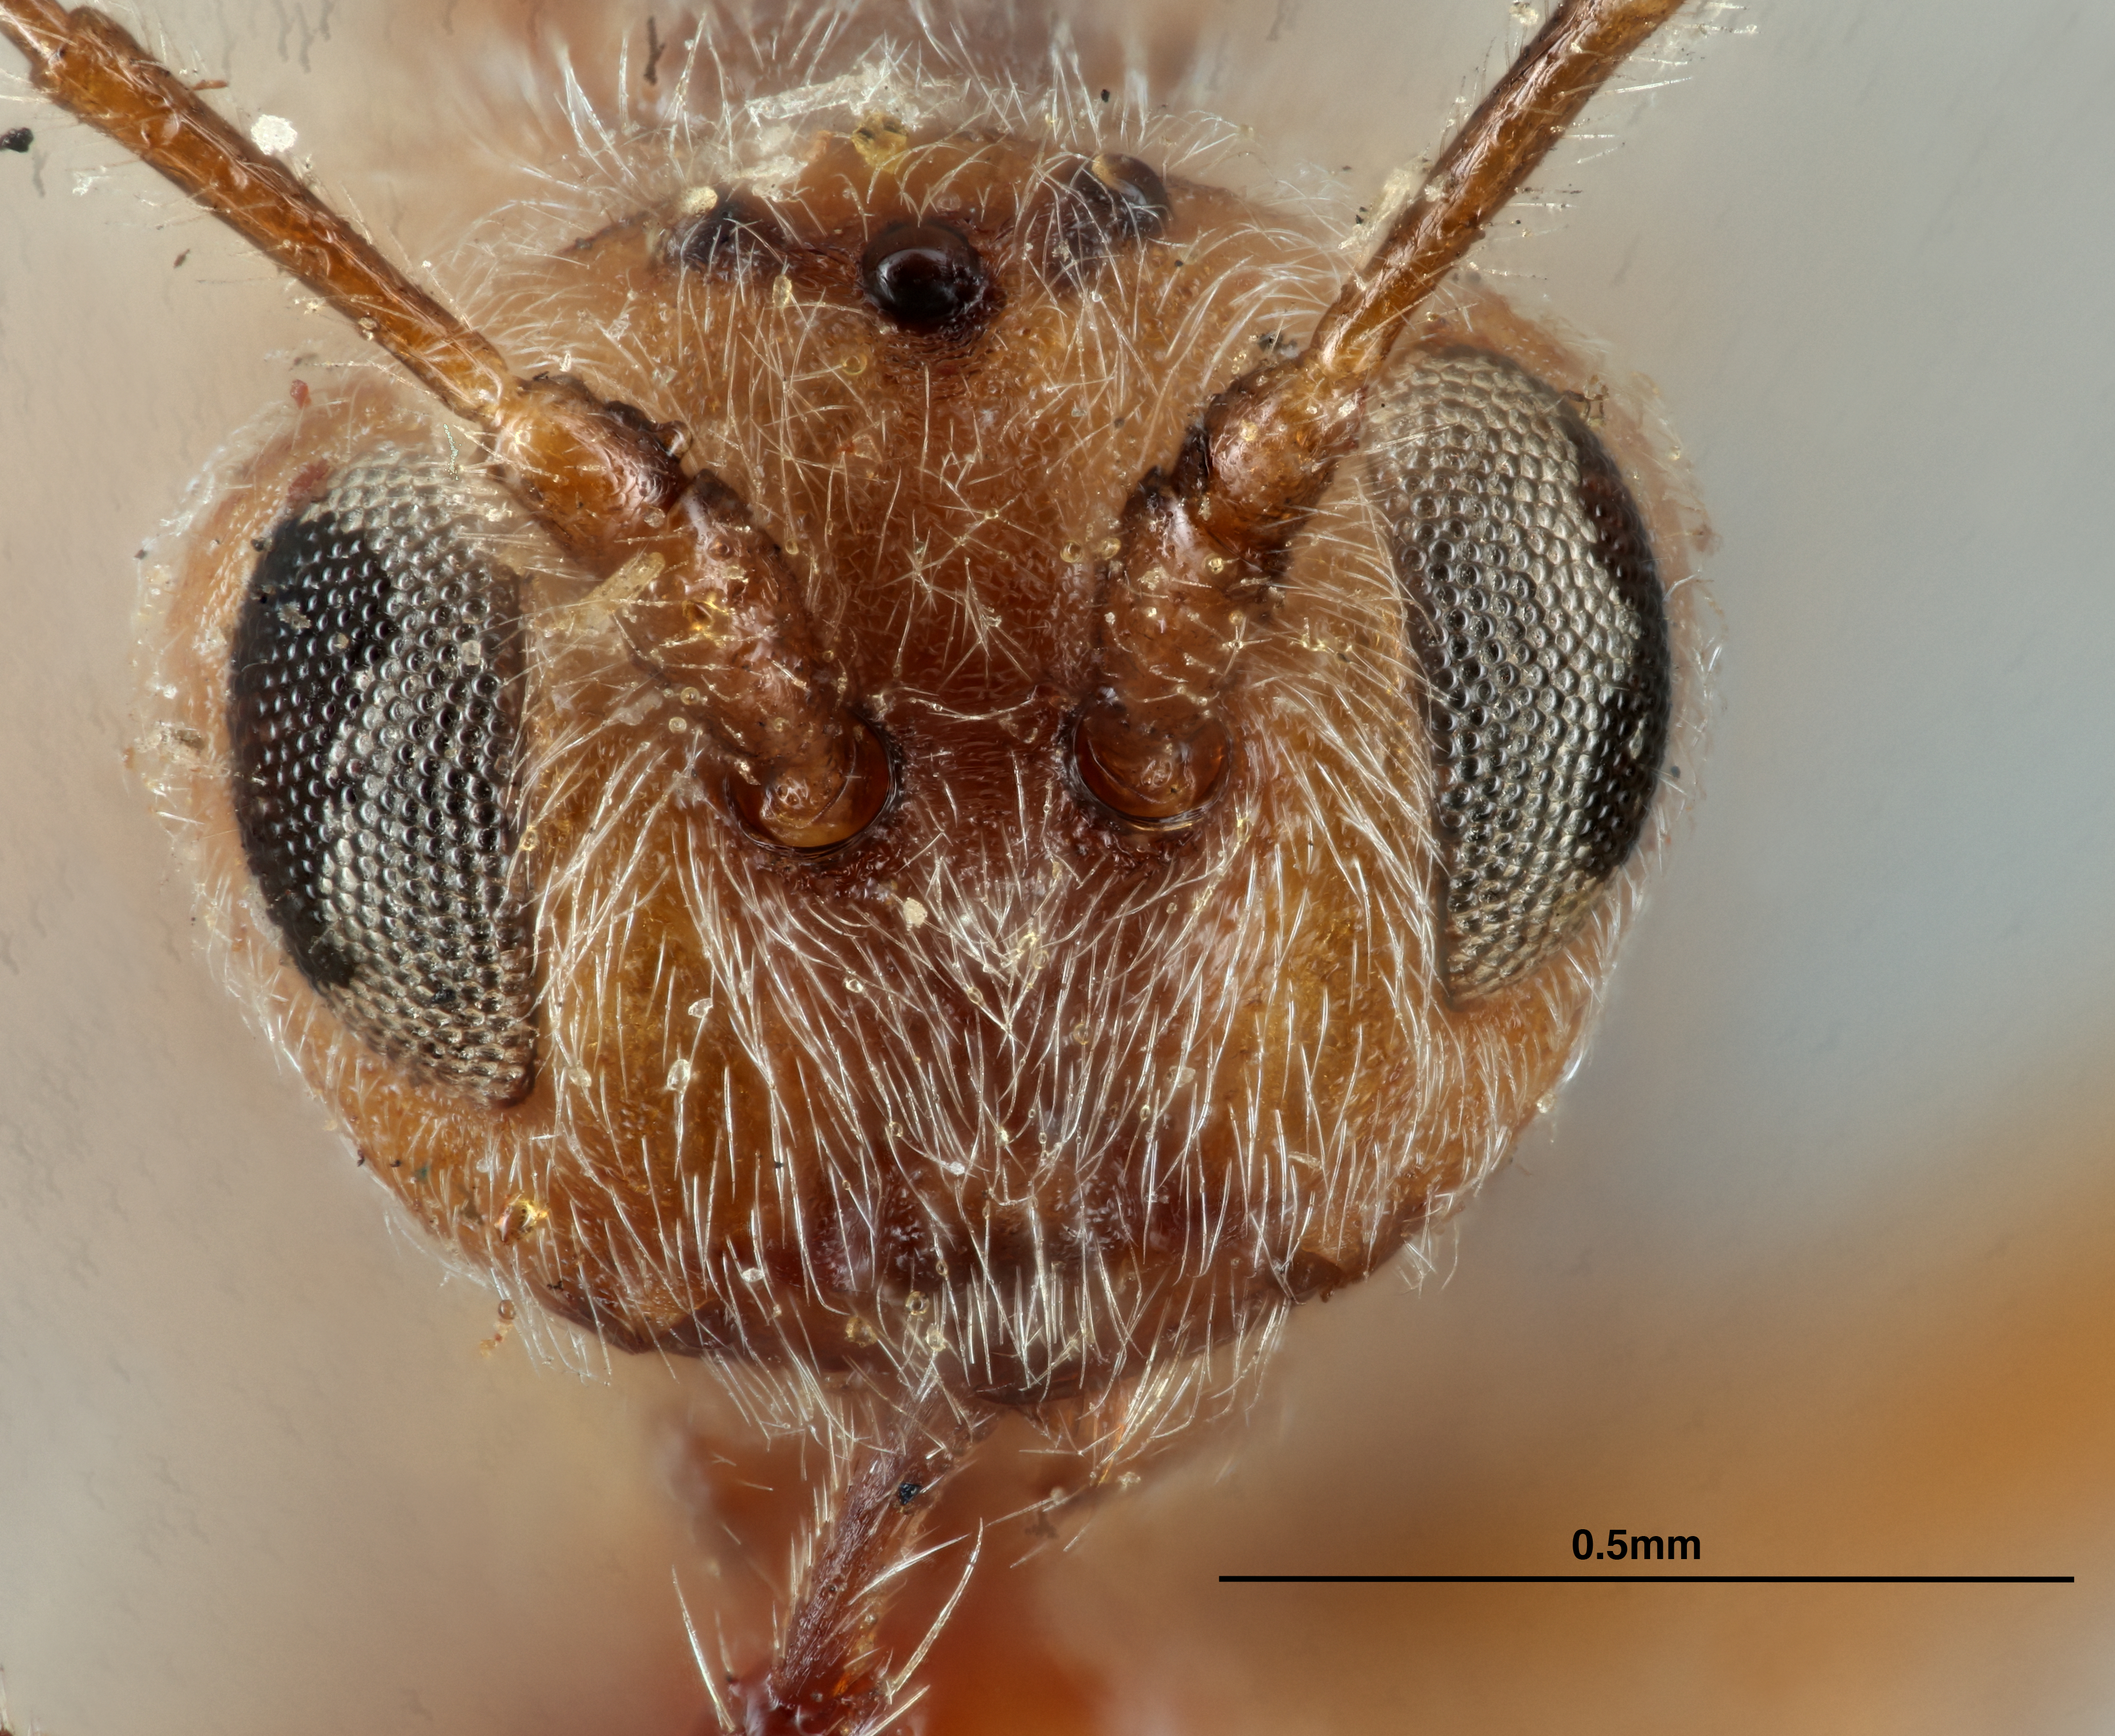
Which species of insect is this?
Dryophanta multipunctata
